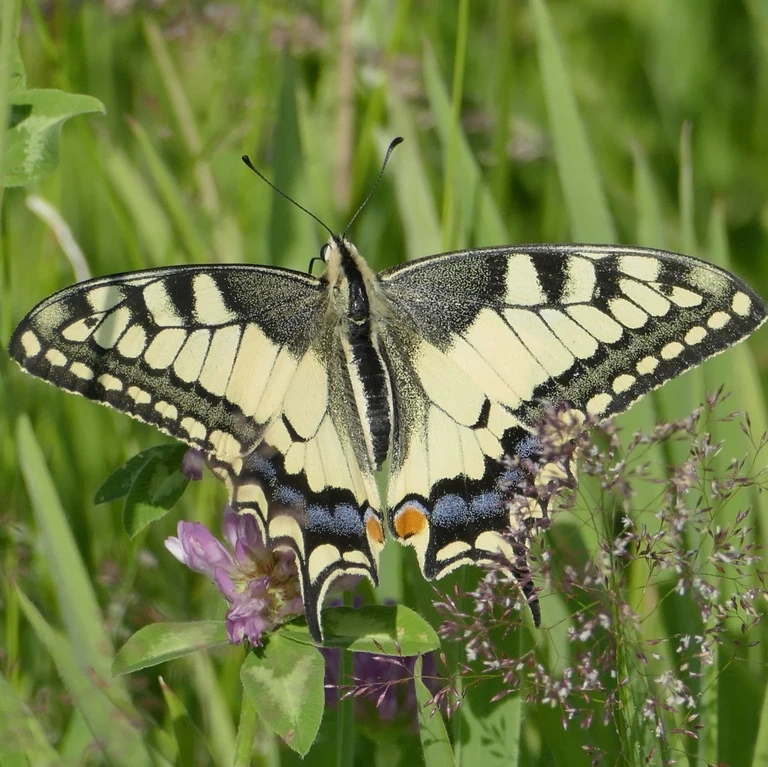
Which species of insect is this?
Papilio machaon
